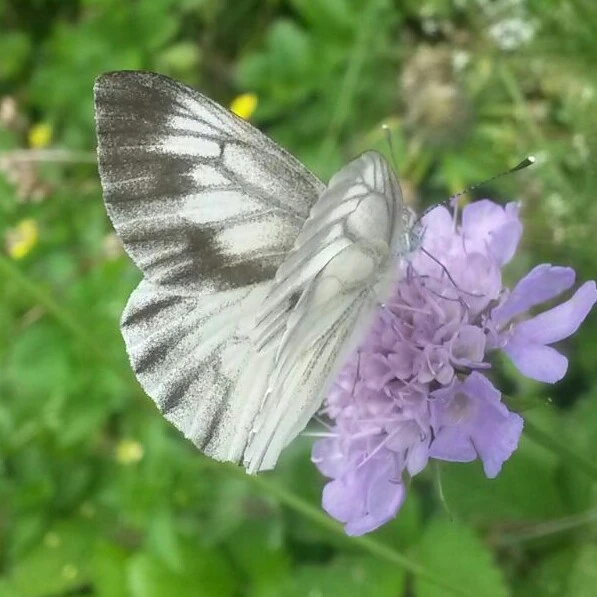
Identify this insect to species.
Pieris bryoniae
